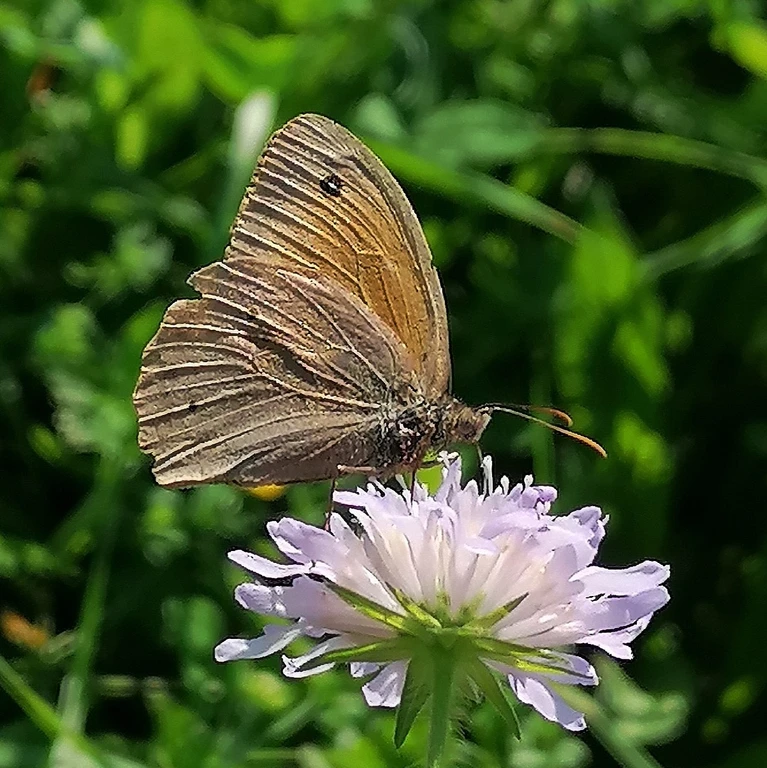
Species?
Maniola jurtina
